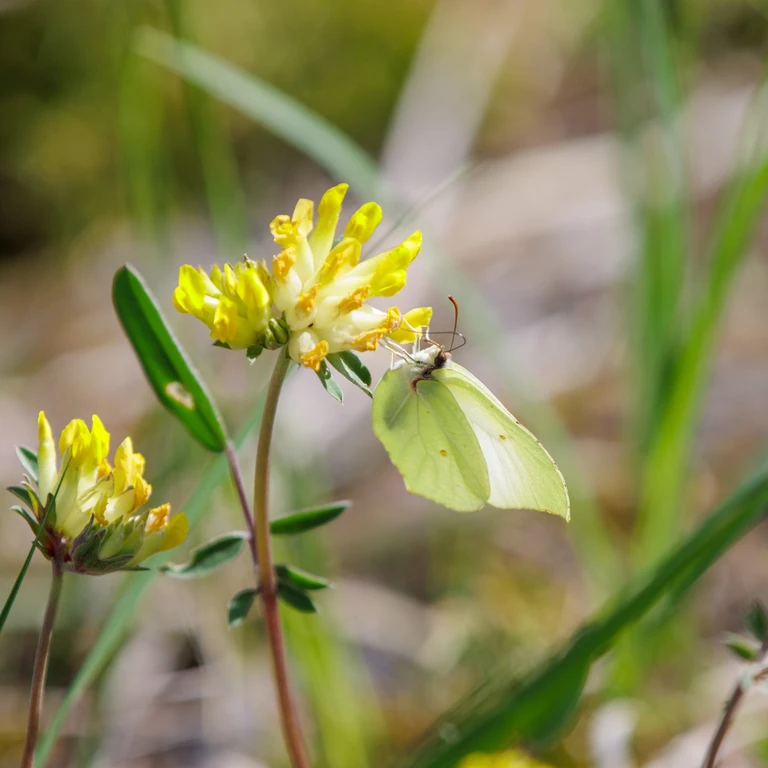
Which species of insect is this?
Gonepteryx rhamni
